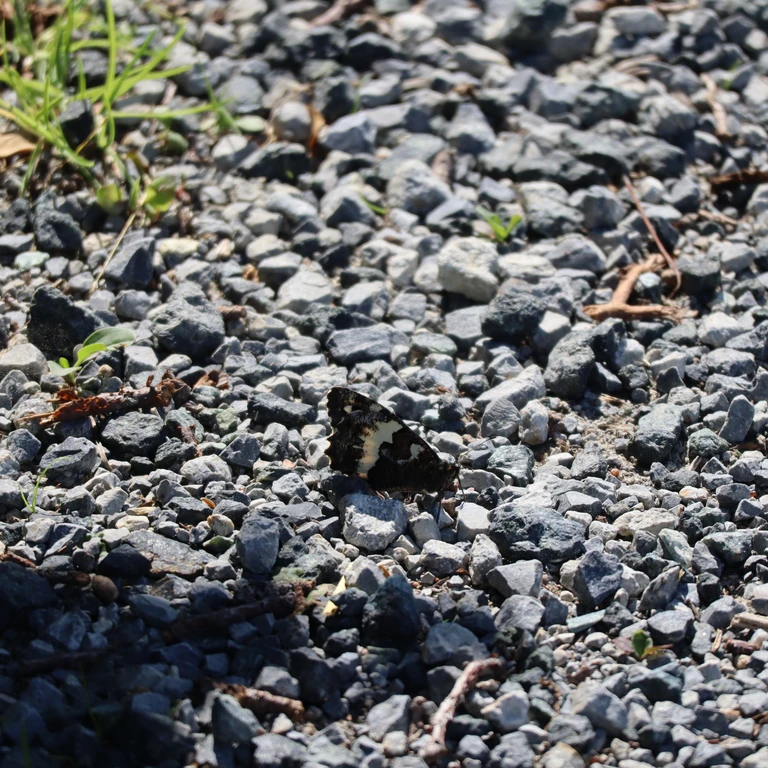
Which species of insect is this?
Brintesia circe
